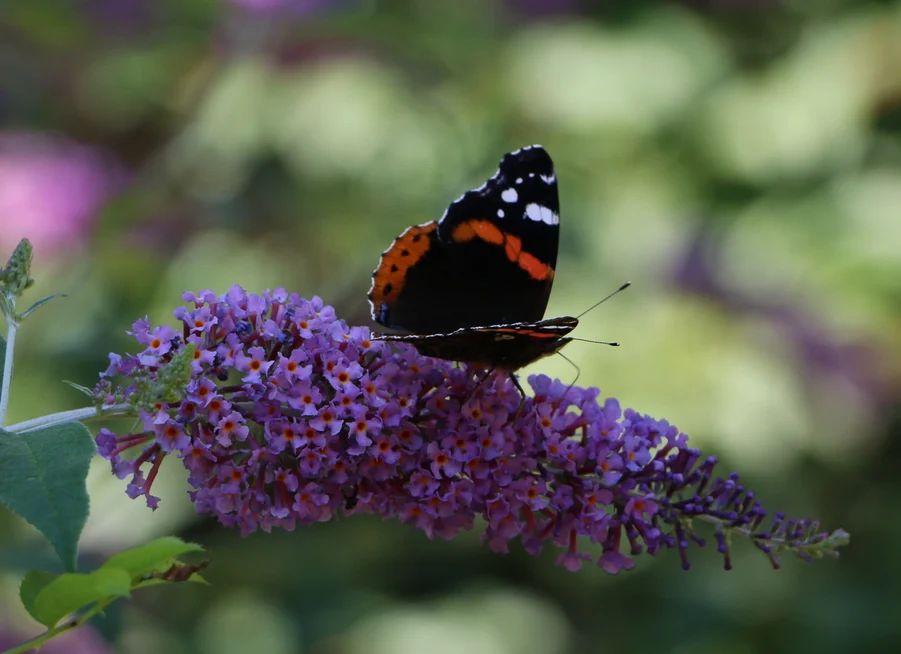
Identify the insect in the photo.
Vanessa atalanta
